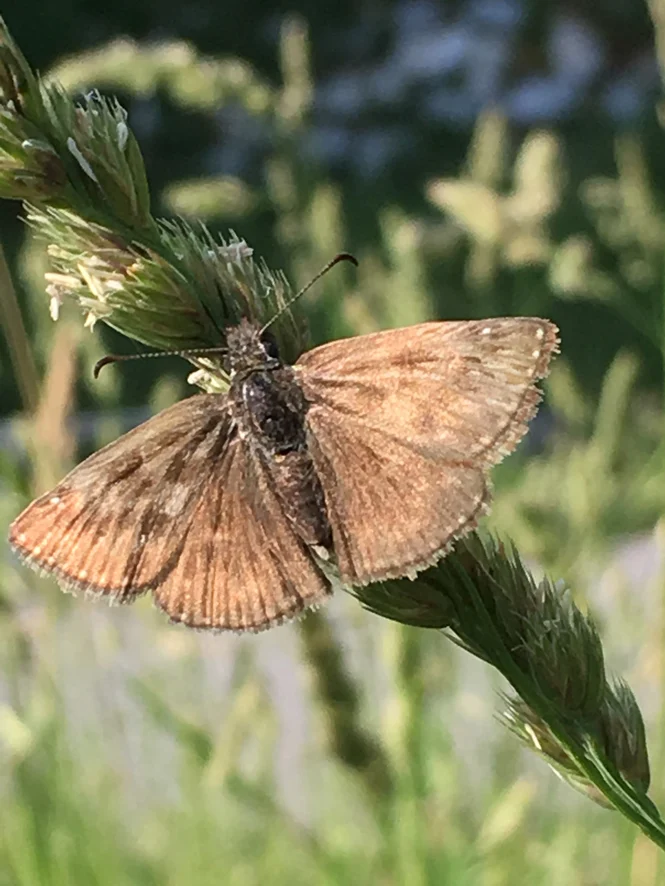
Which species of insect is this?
Erynnis tages
